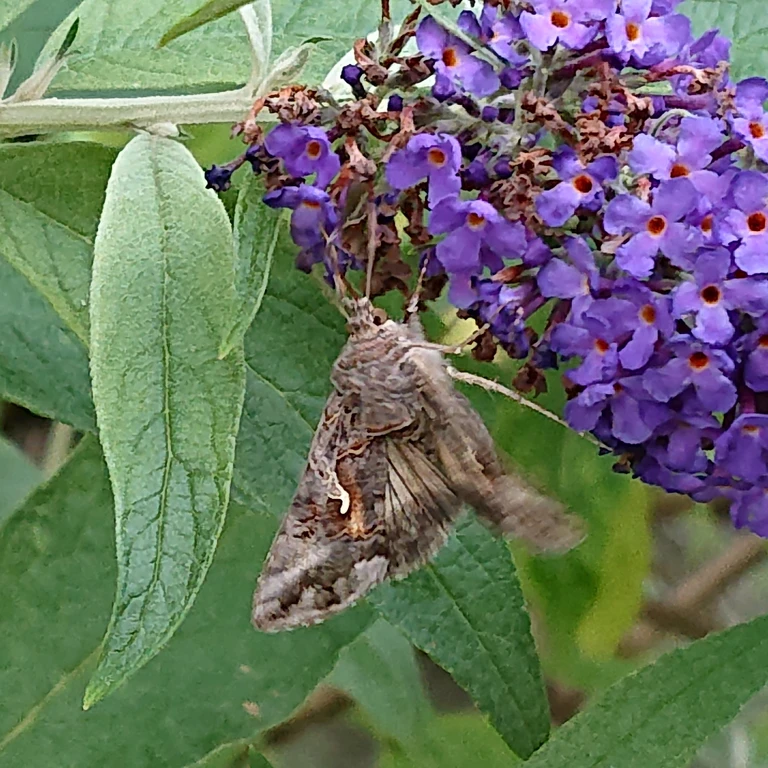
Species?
Autographa gamma
